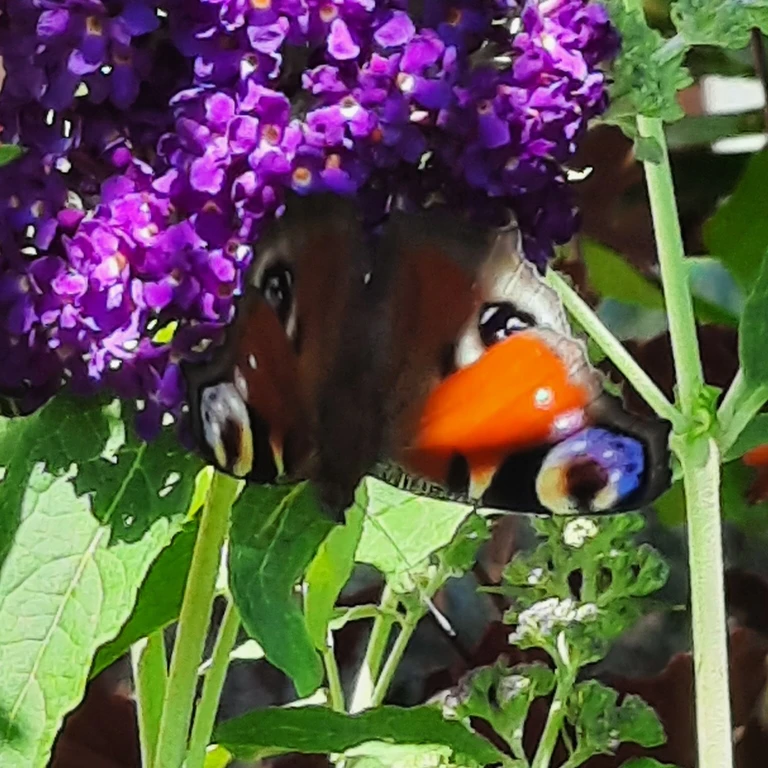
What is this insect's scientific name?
Aglais io
